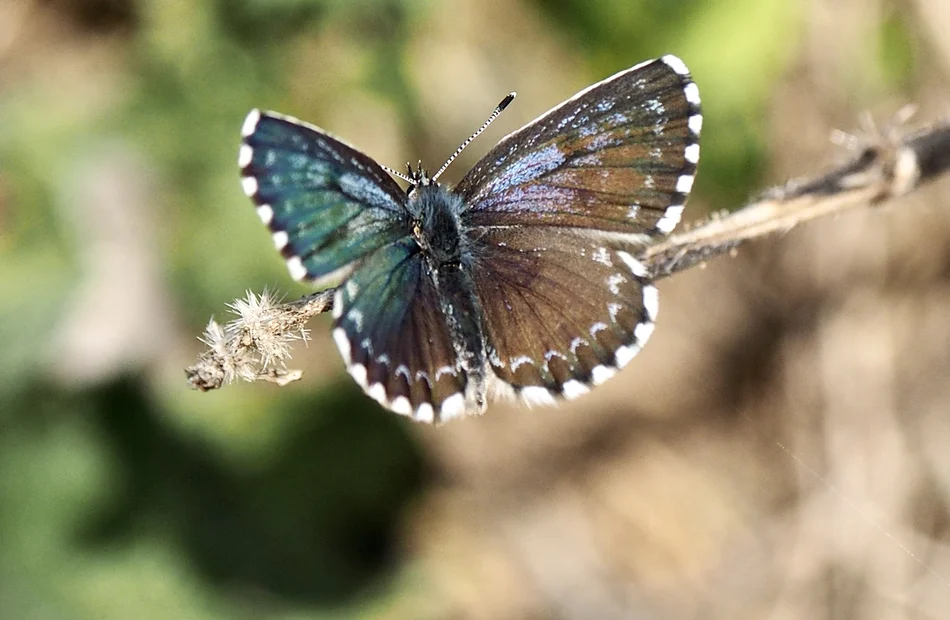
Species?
Scolitantides orion
